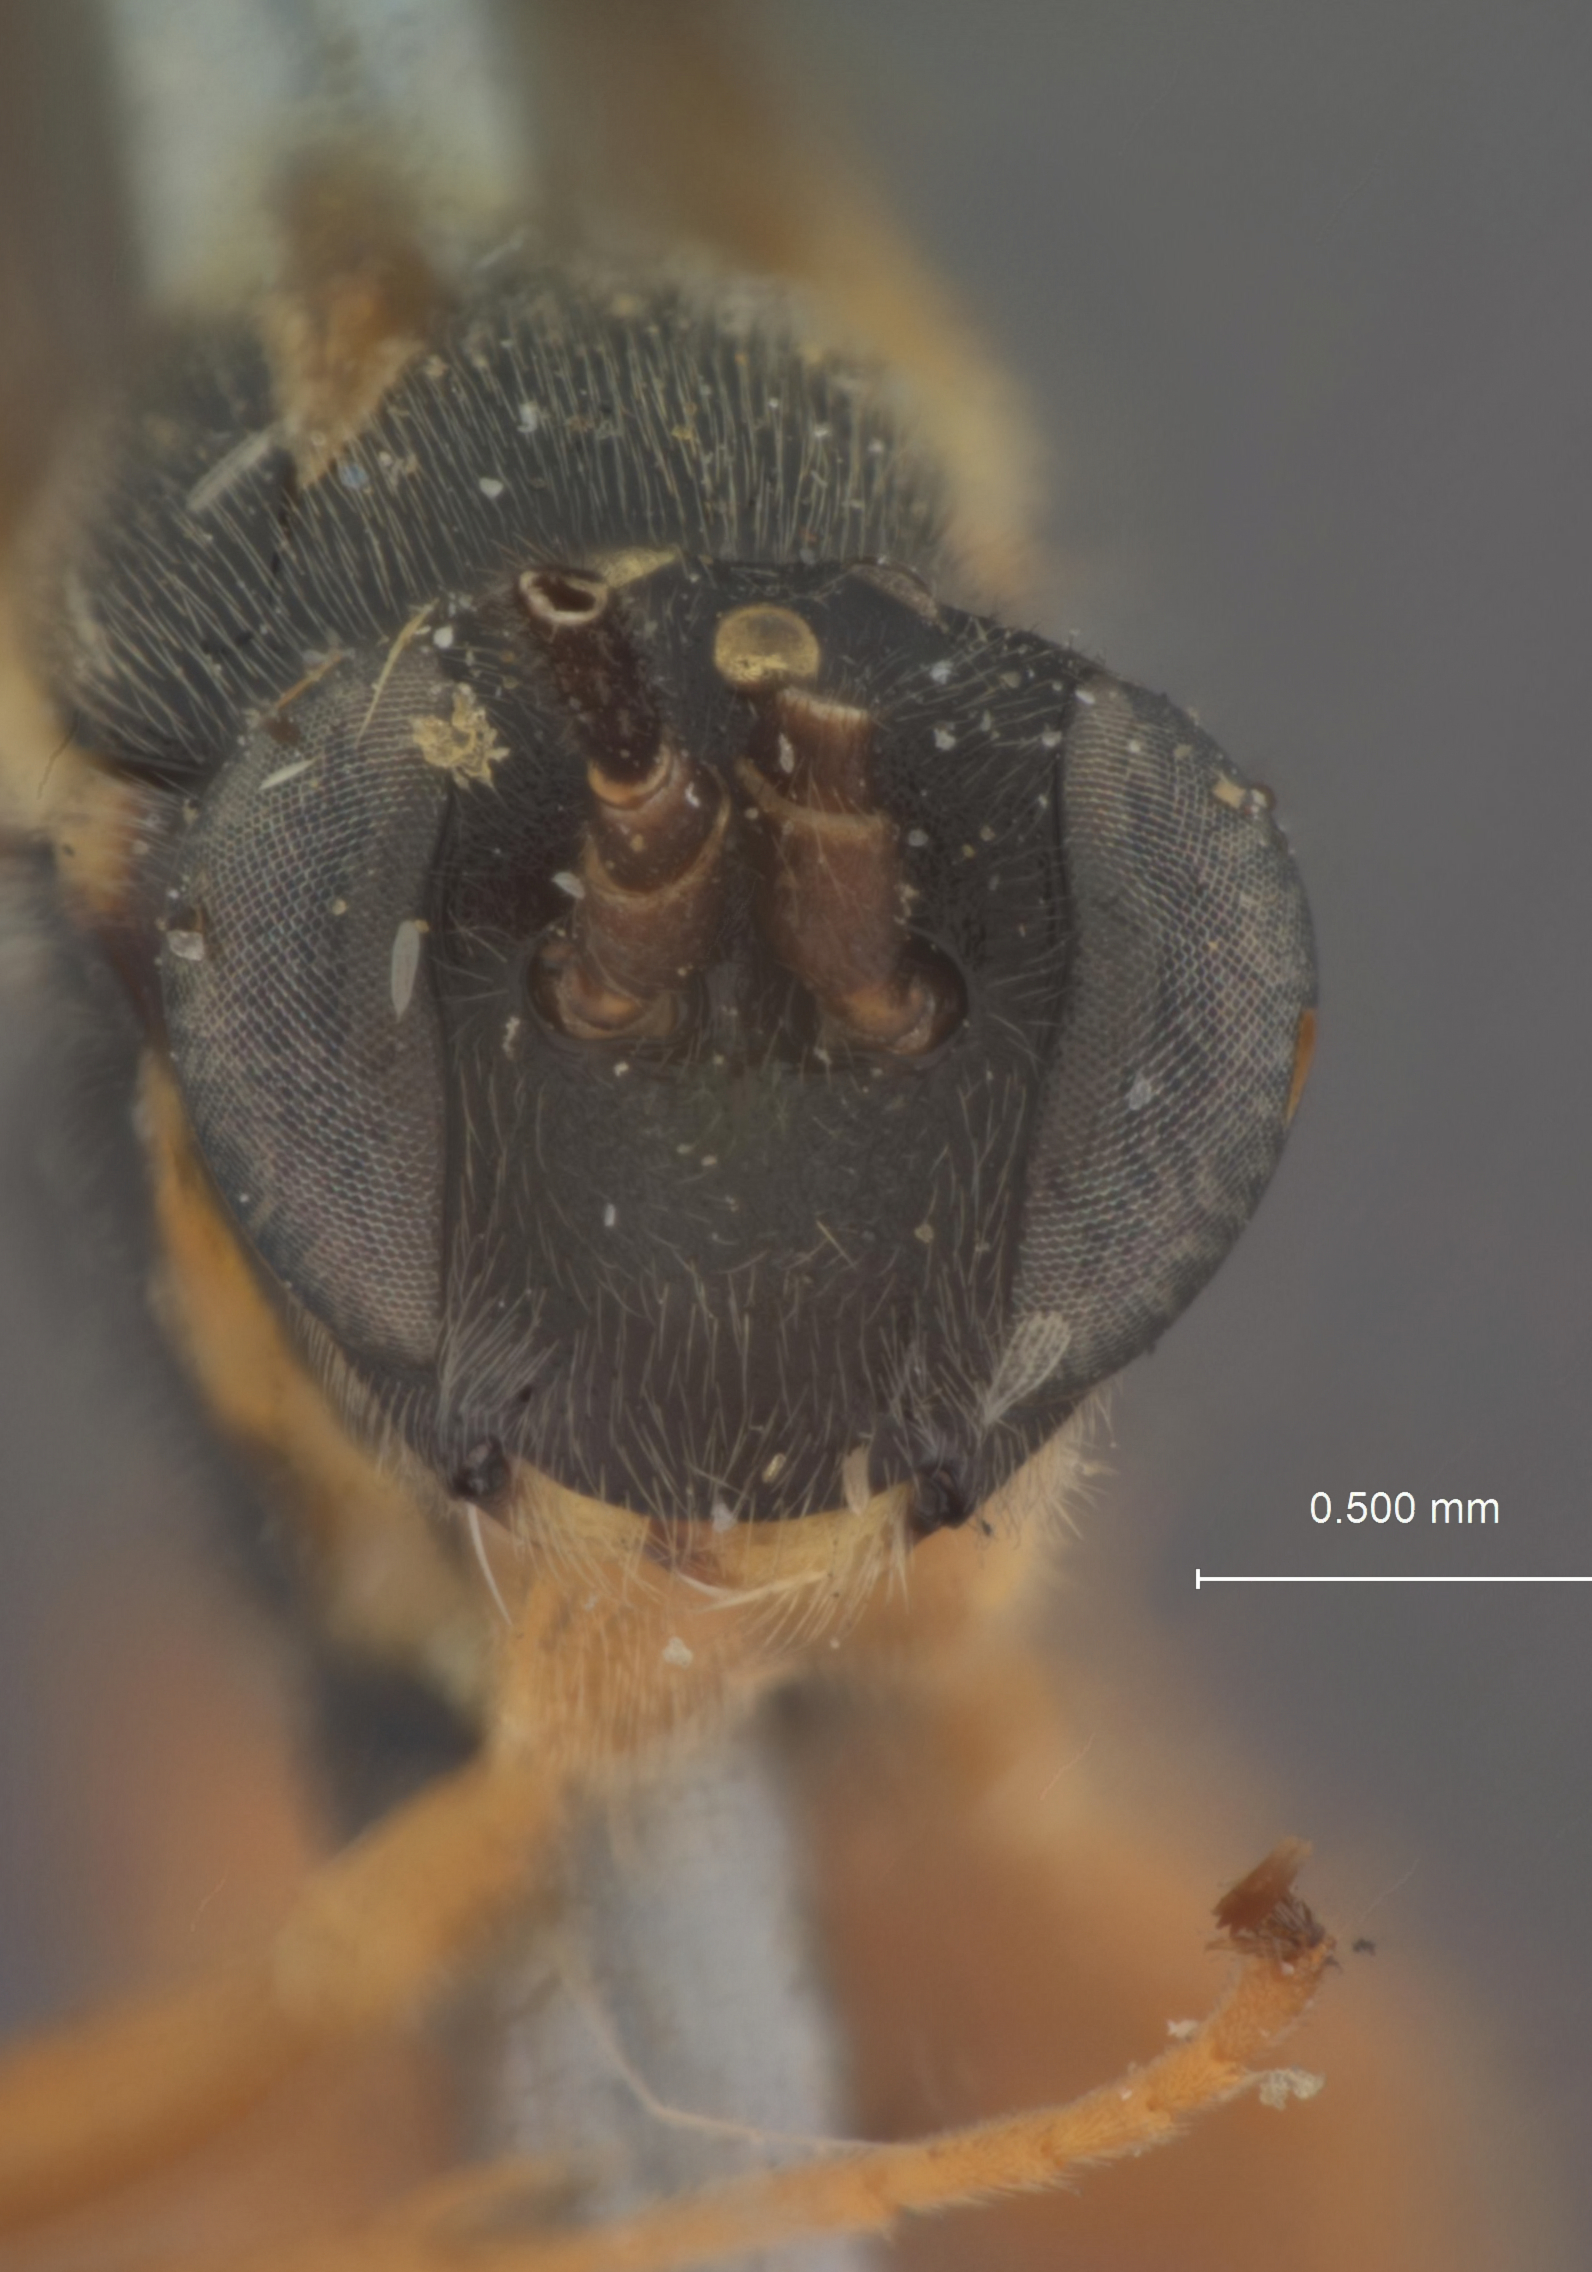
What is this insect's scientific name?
Hypothereutes annulipes
